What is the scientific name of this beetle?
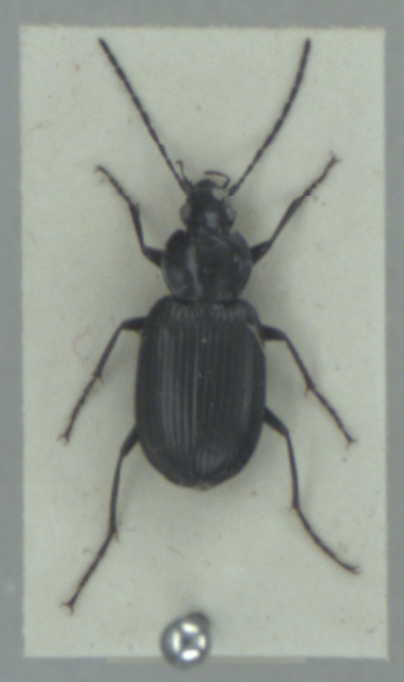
Agonum emarginatum
